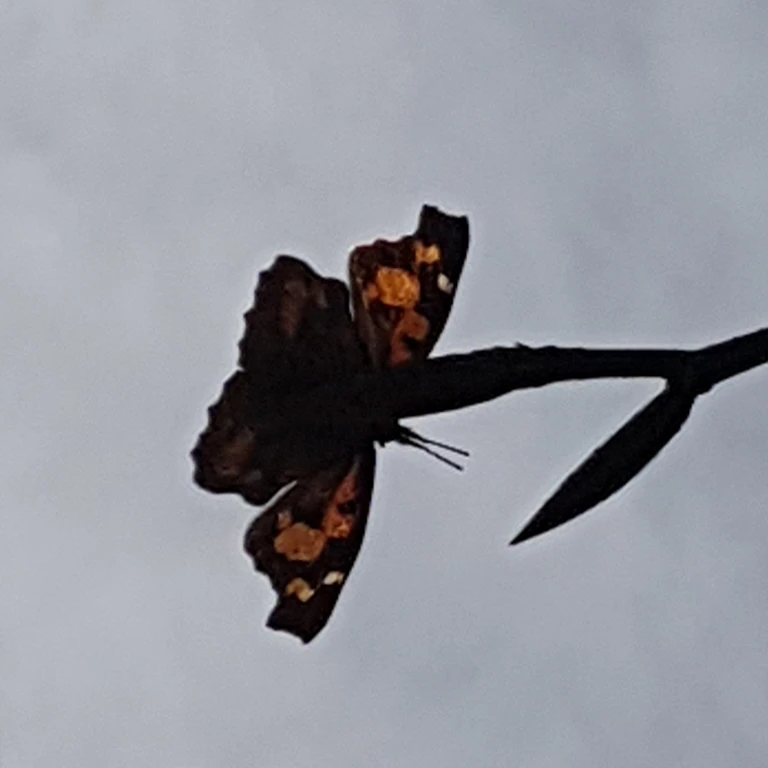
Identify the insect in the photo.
Libythea celtis
